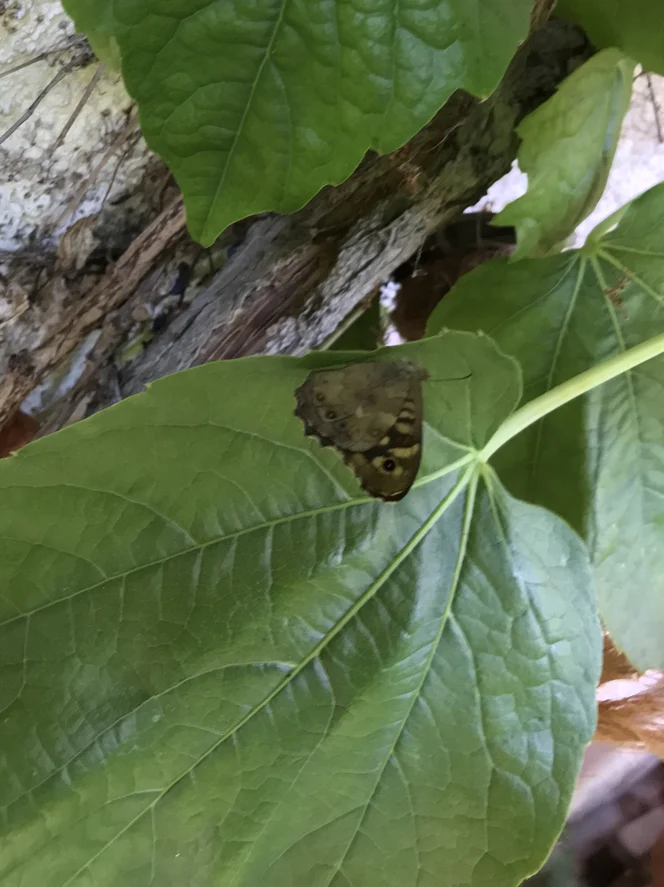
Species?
Pararge aegeria
